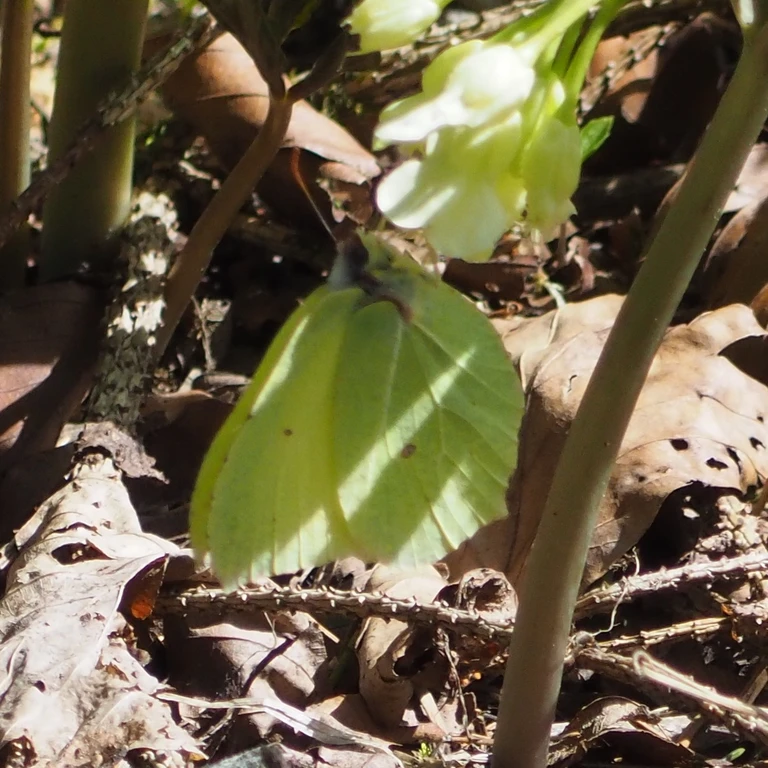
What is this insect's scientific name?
Gonepteryx rhamni
